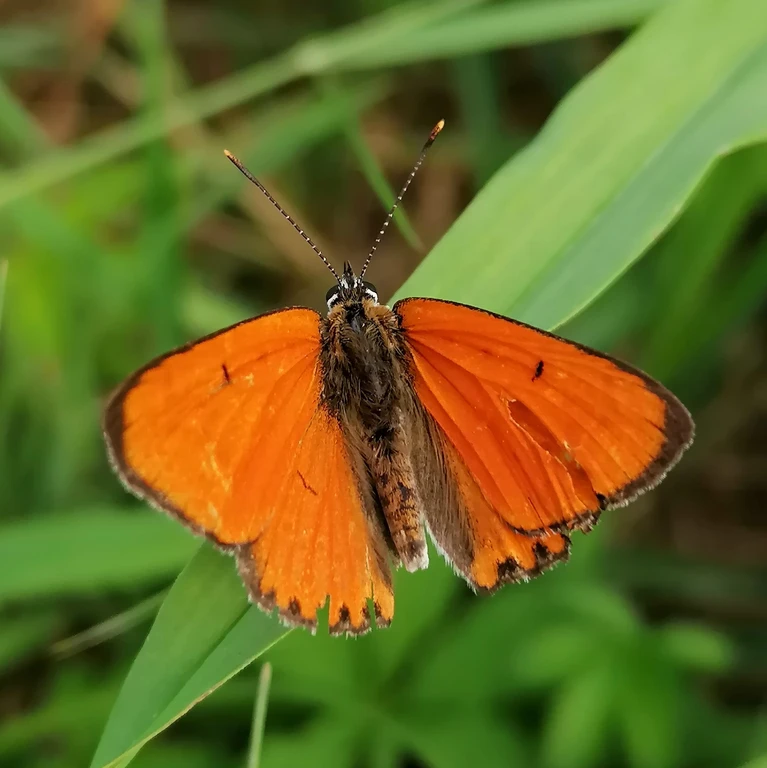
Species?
Lycaena dispar
